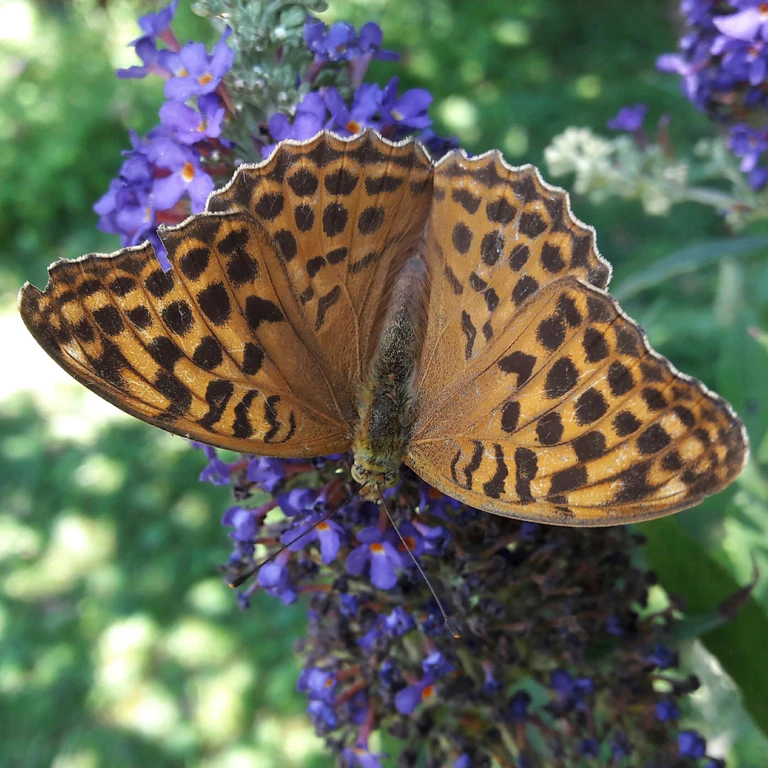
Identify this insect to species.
Argynnis paphia
